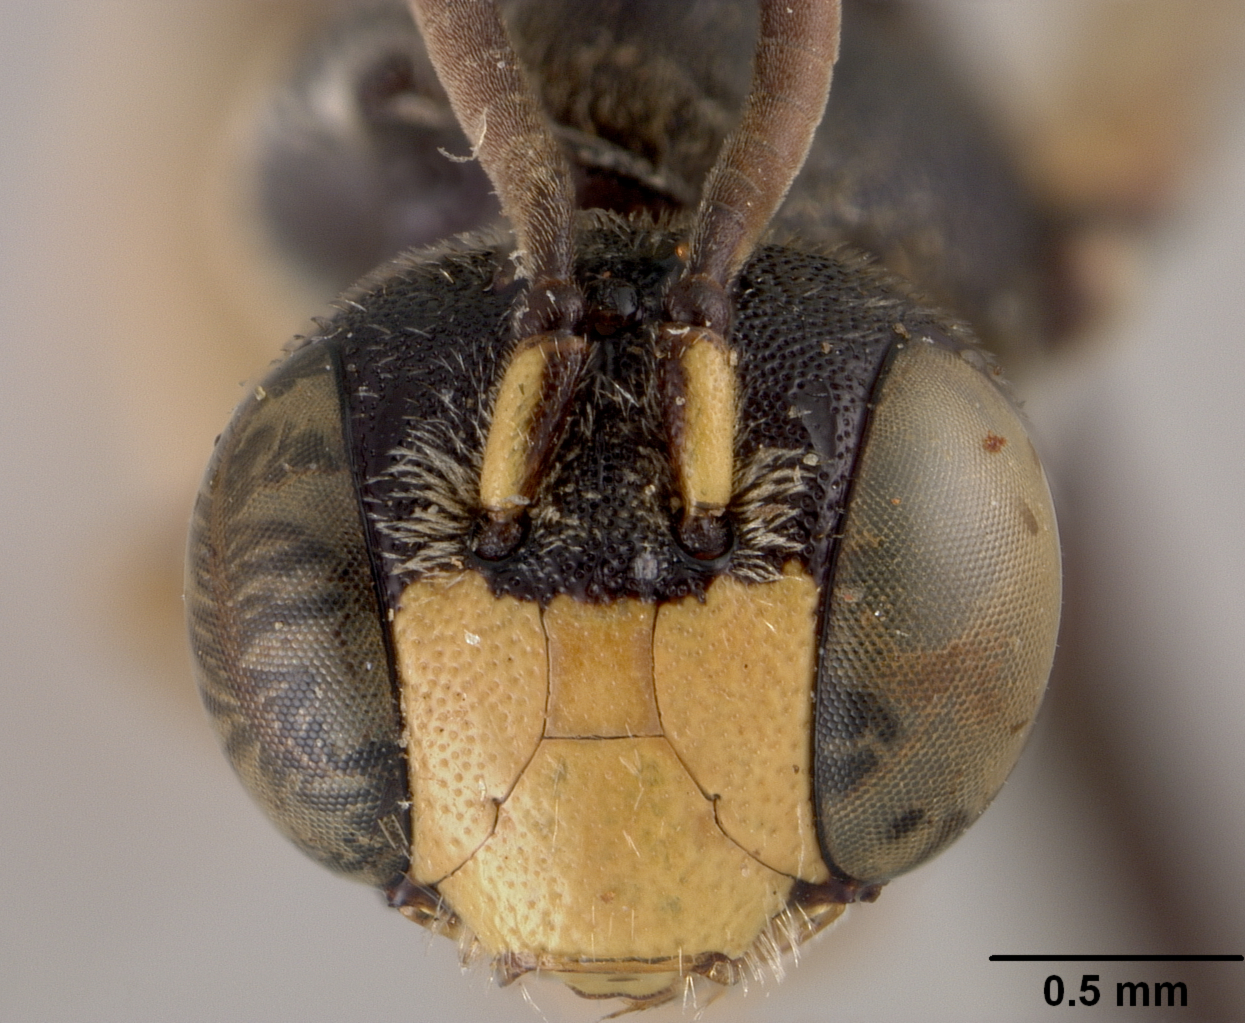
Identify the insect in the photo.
Heterosarus aureifrons
